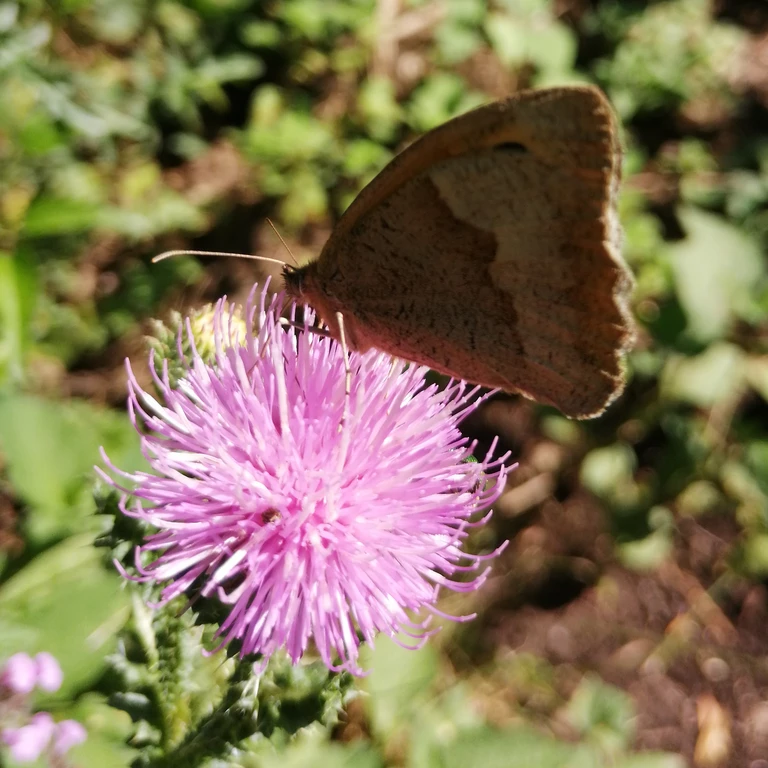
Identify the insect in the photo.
Maniola jurtina
